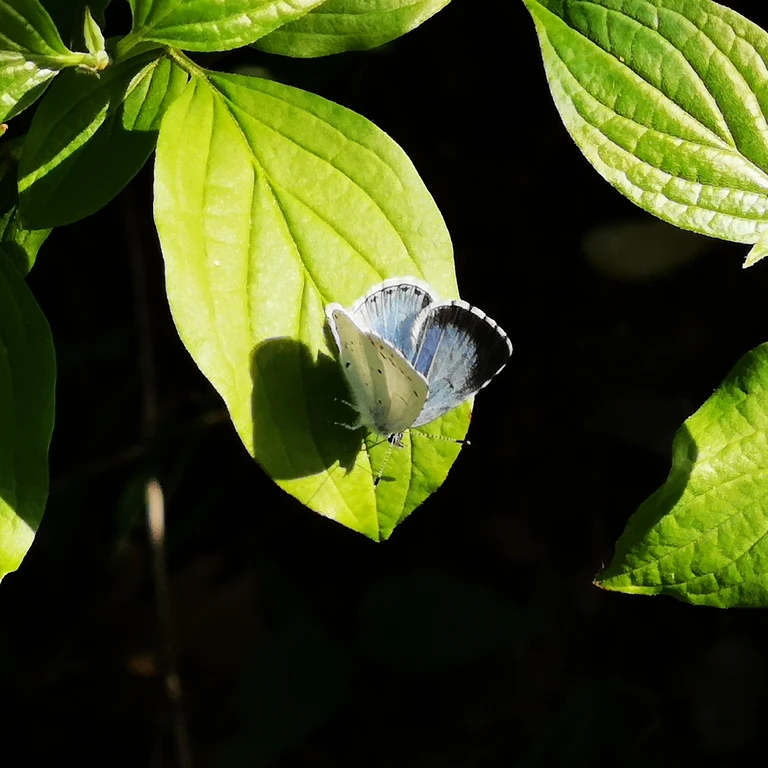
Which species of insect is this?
Celastrina argiolus
